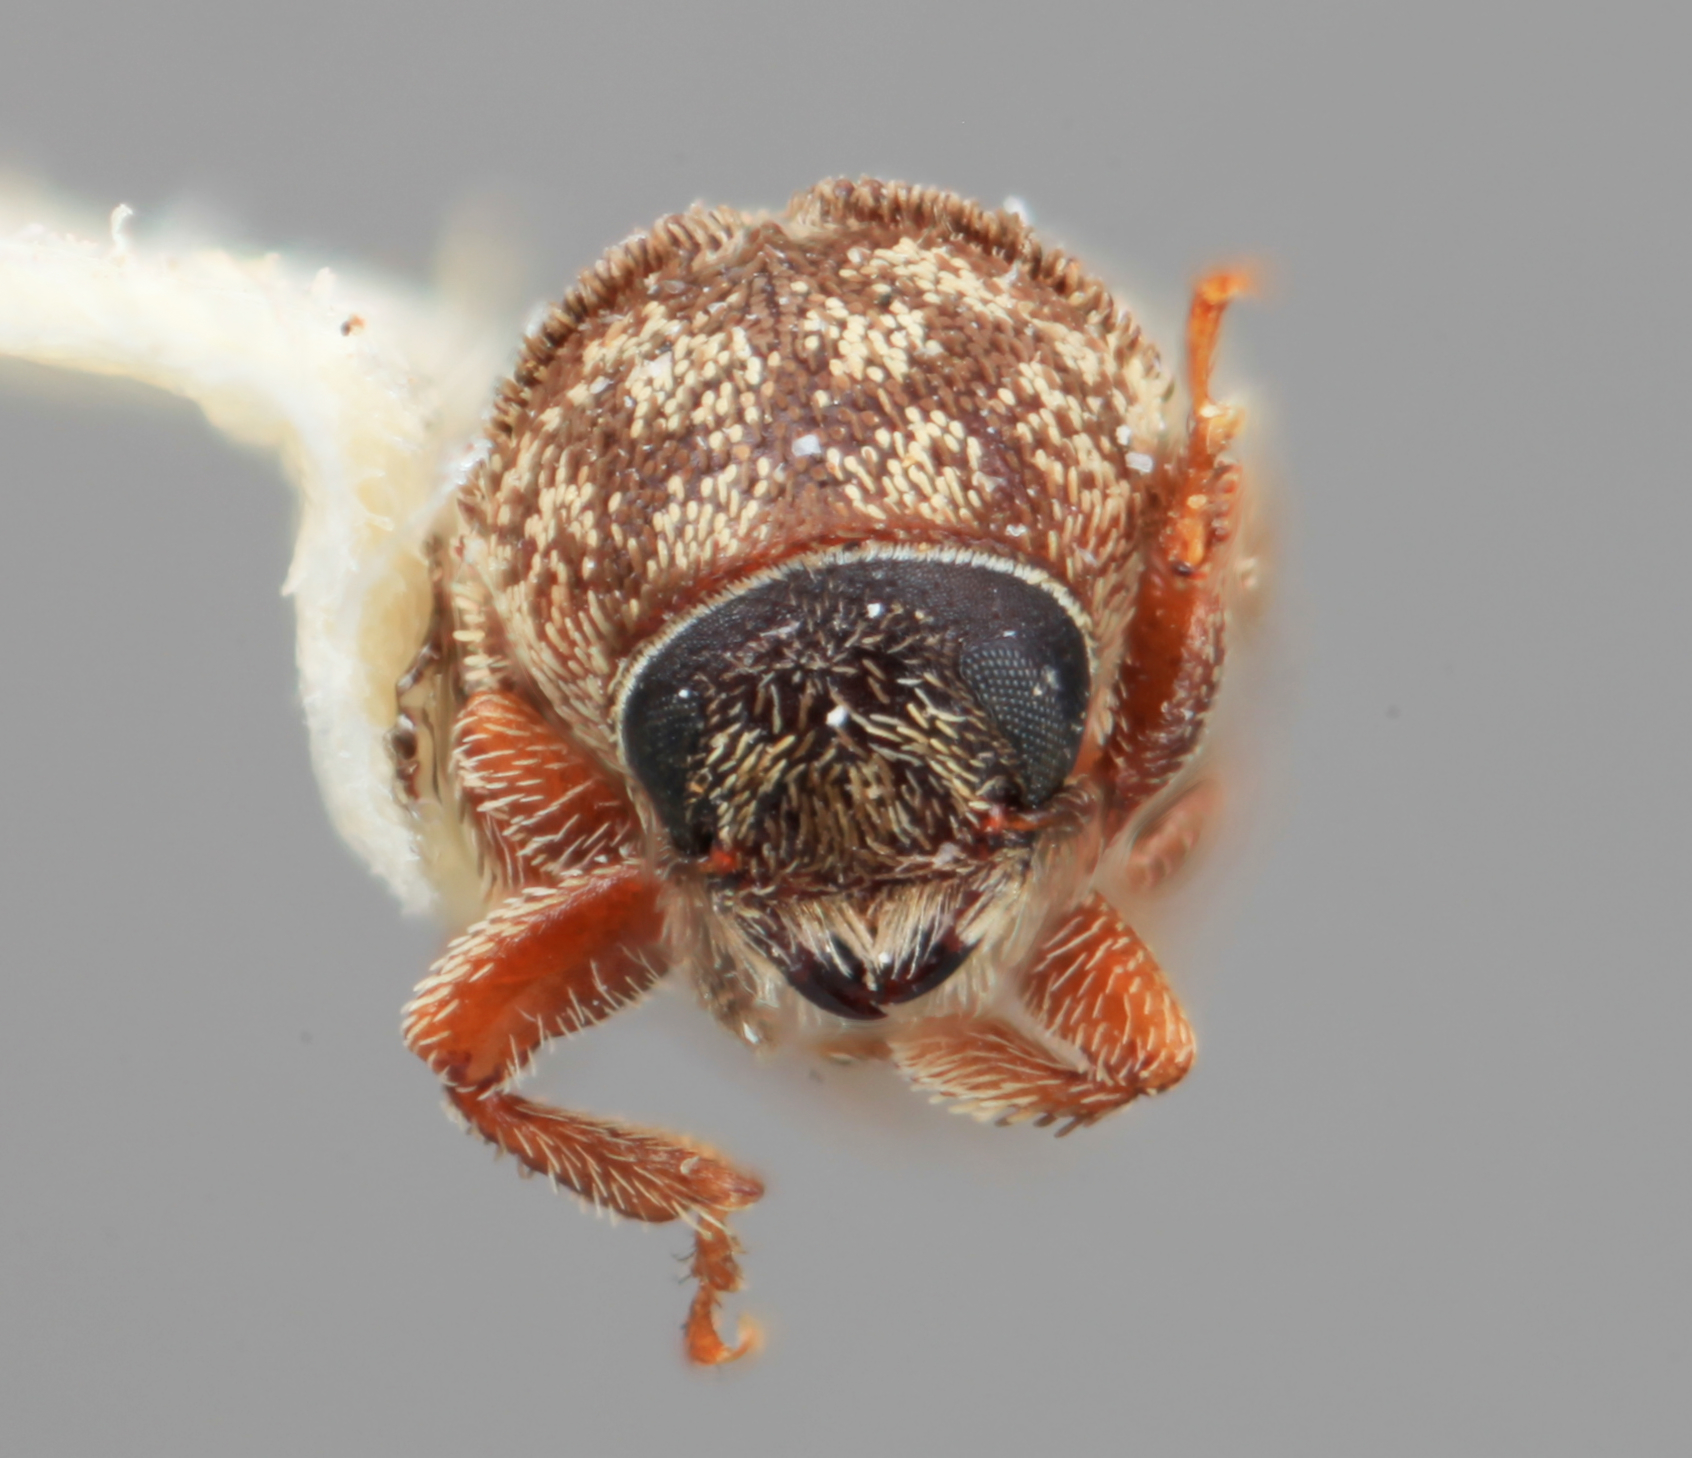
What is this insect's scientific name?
Xylechinus declivis
